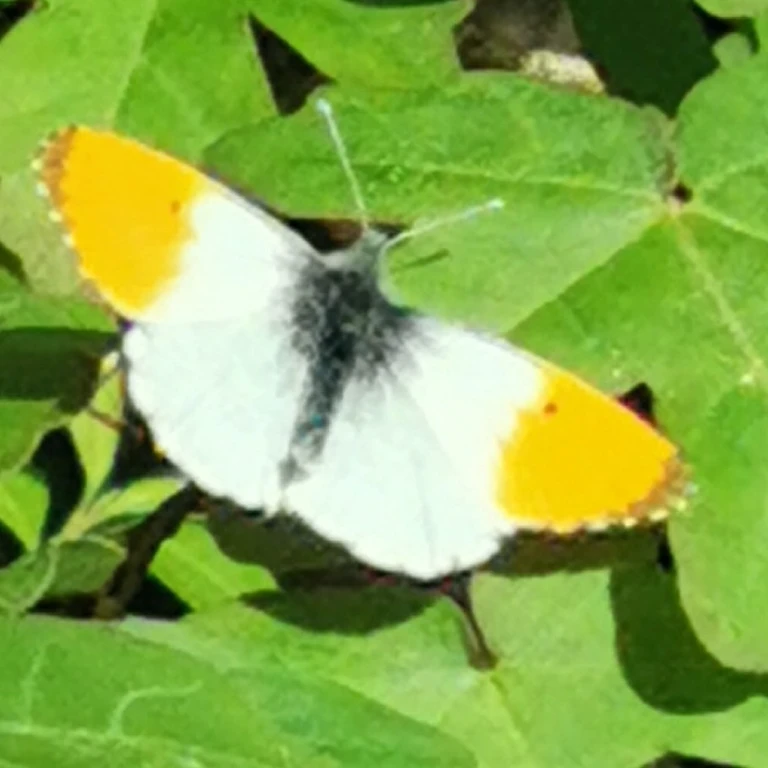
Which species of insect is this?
Anthocharis cardamines
